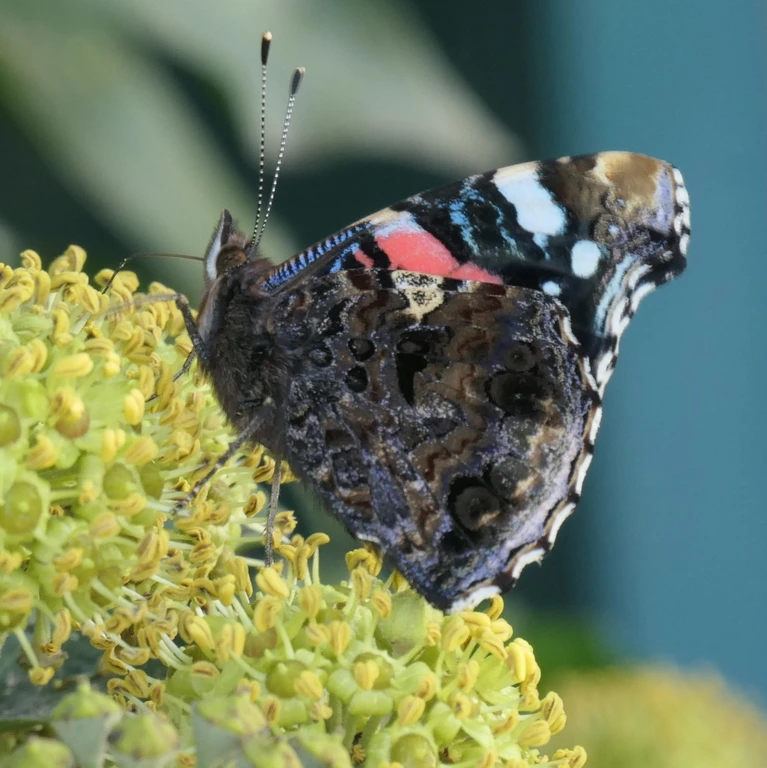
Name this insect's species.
Vanessa atalanta
